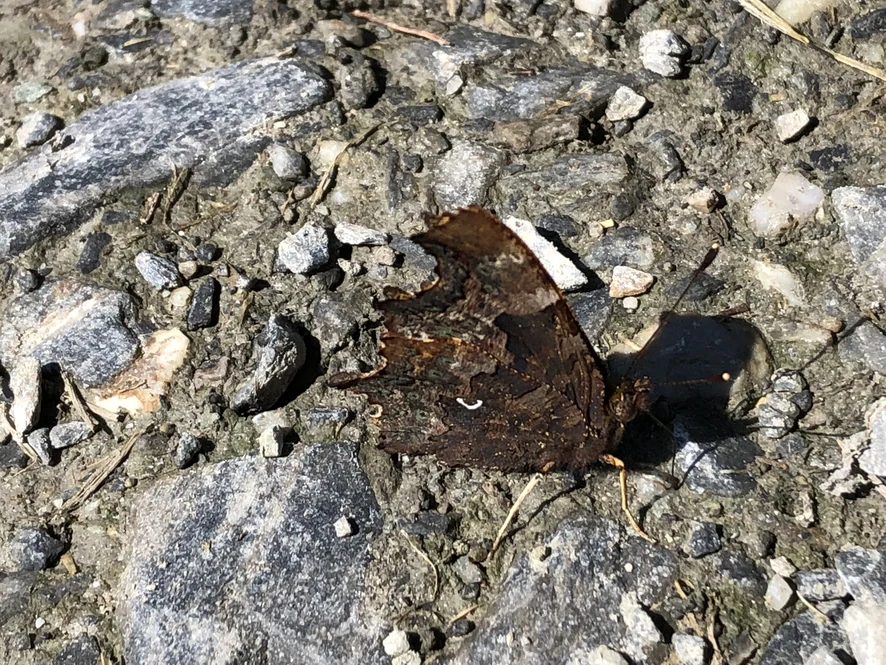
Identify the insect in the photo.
Polygonia c-album
